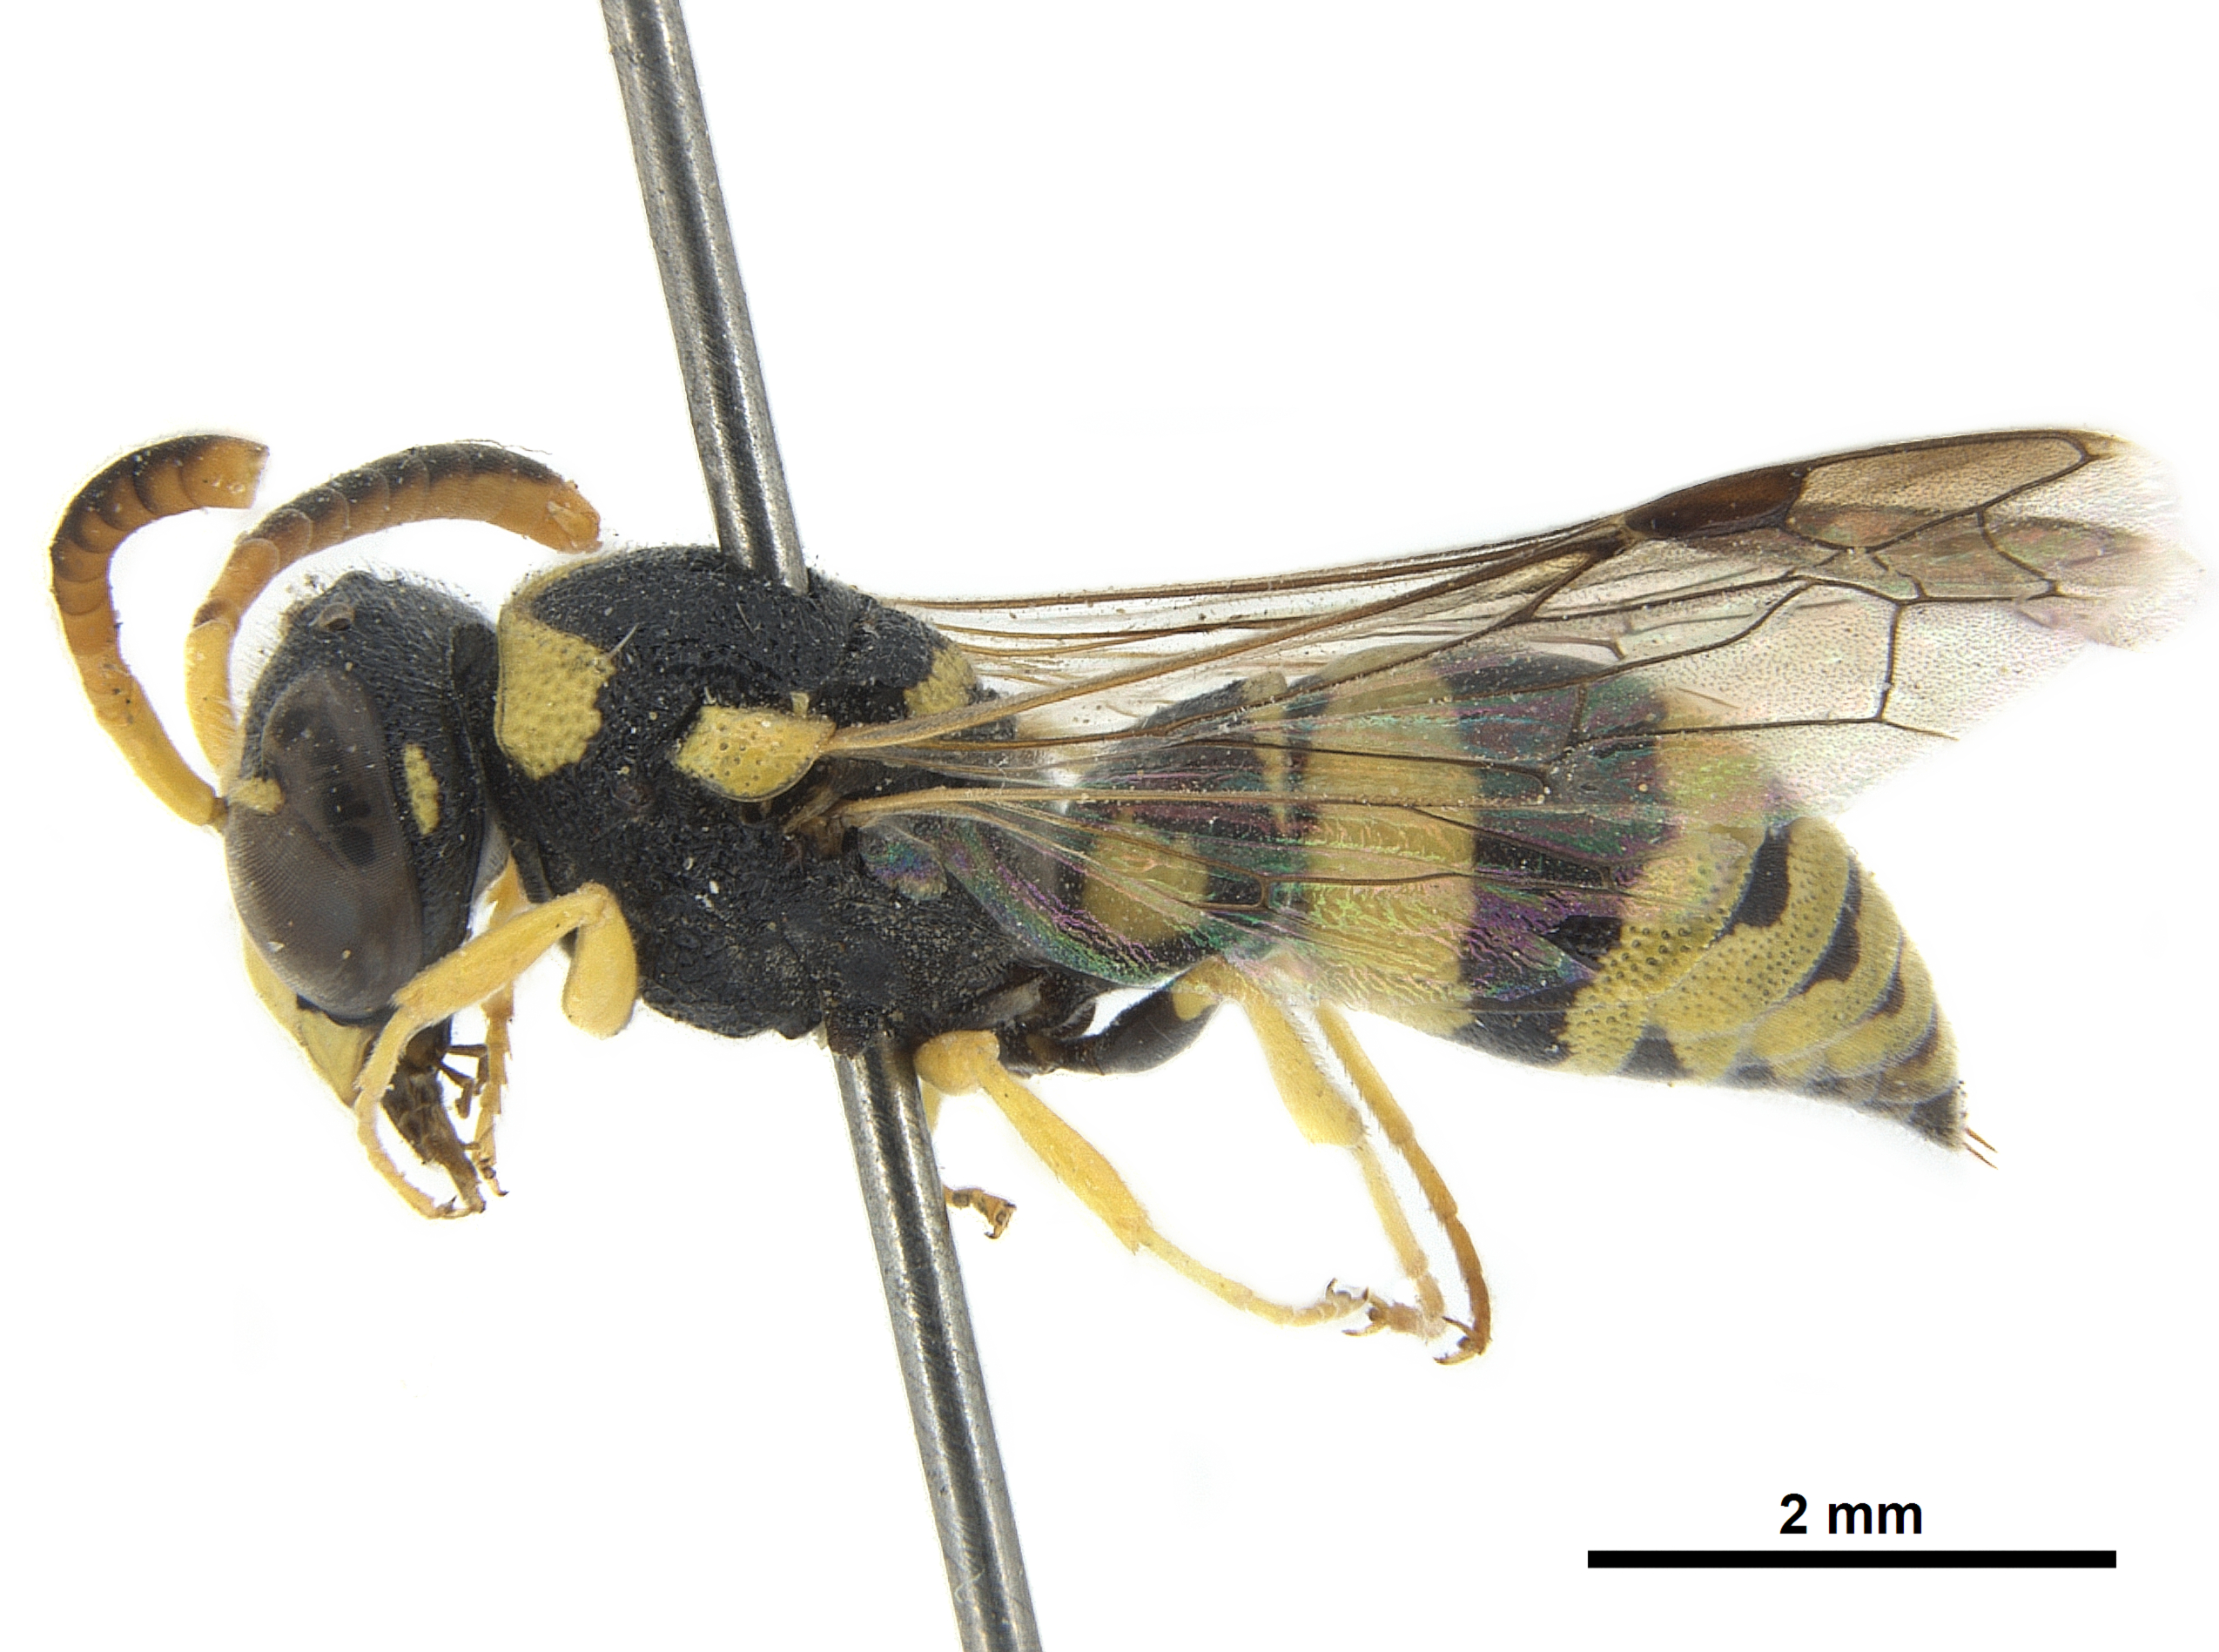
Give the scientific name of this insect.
Jucancistrocerus saharensis
